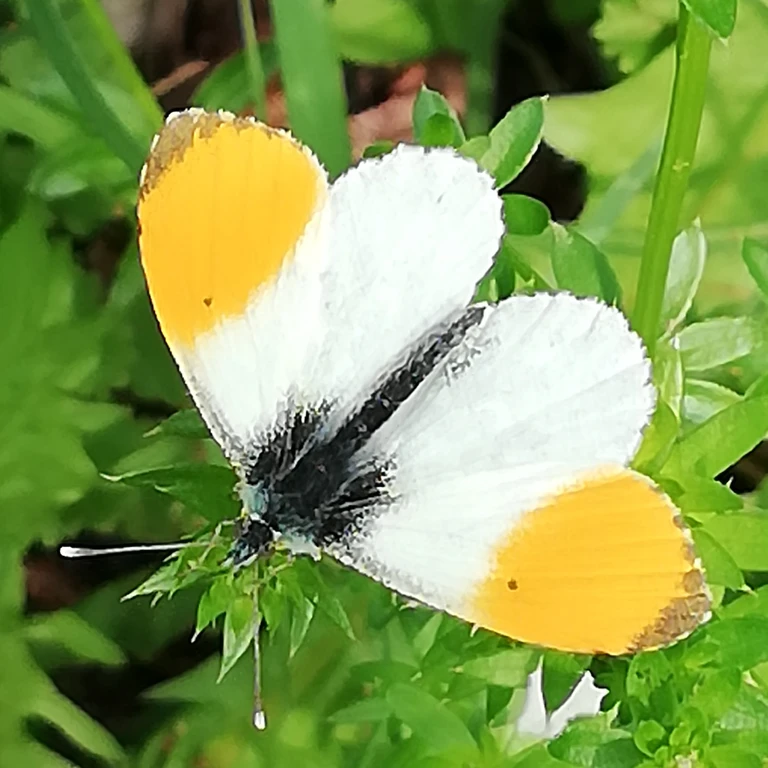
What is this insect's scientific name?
Anthocharis cardamines
